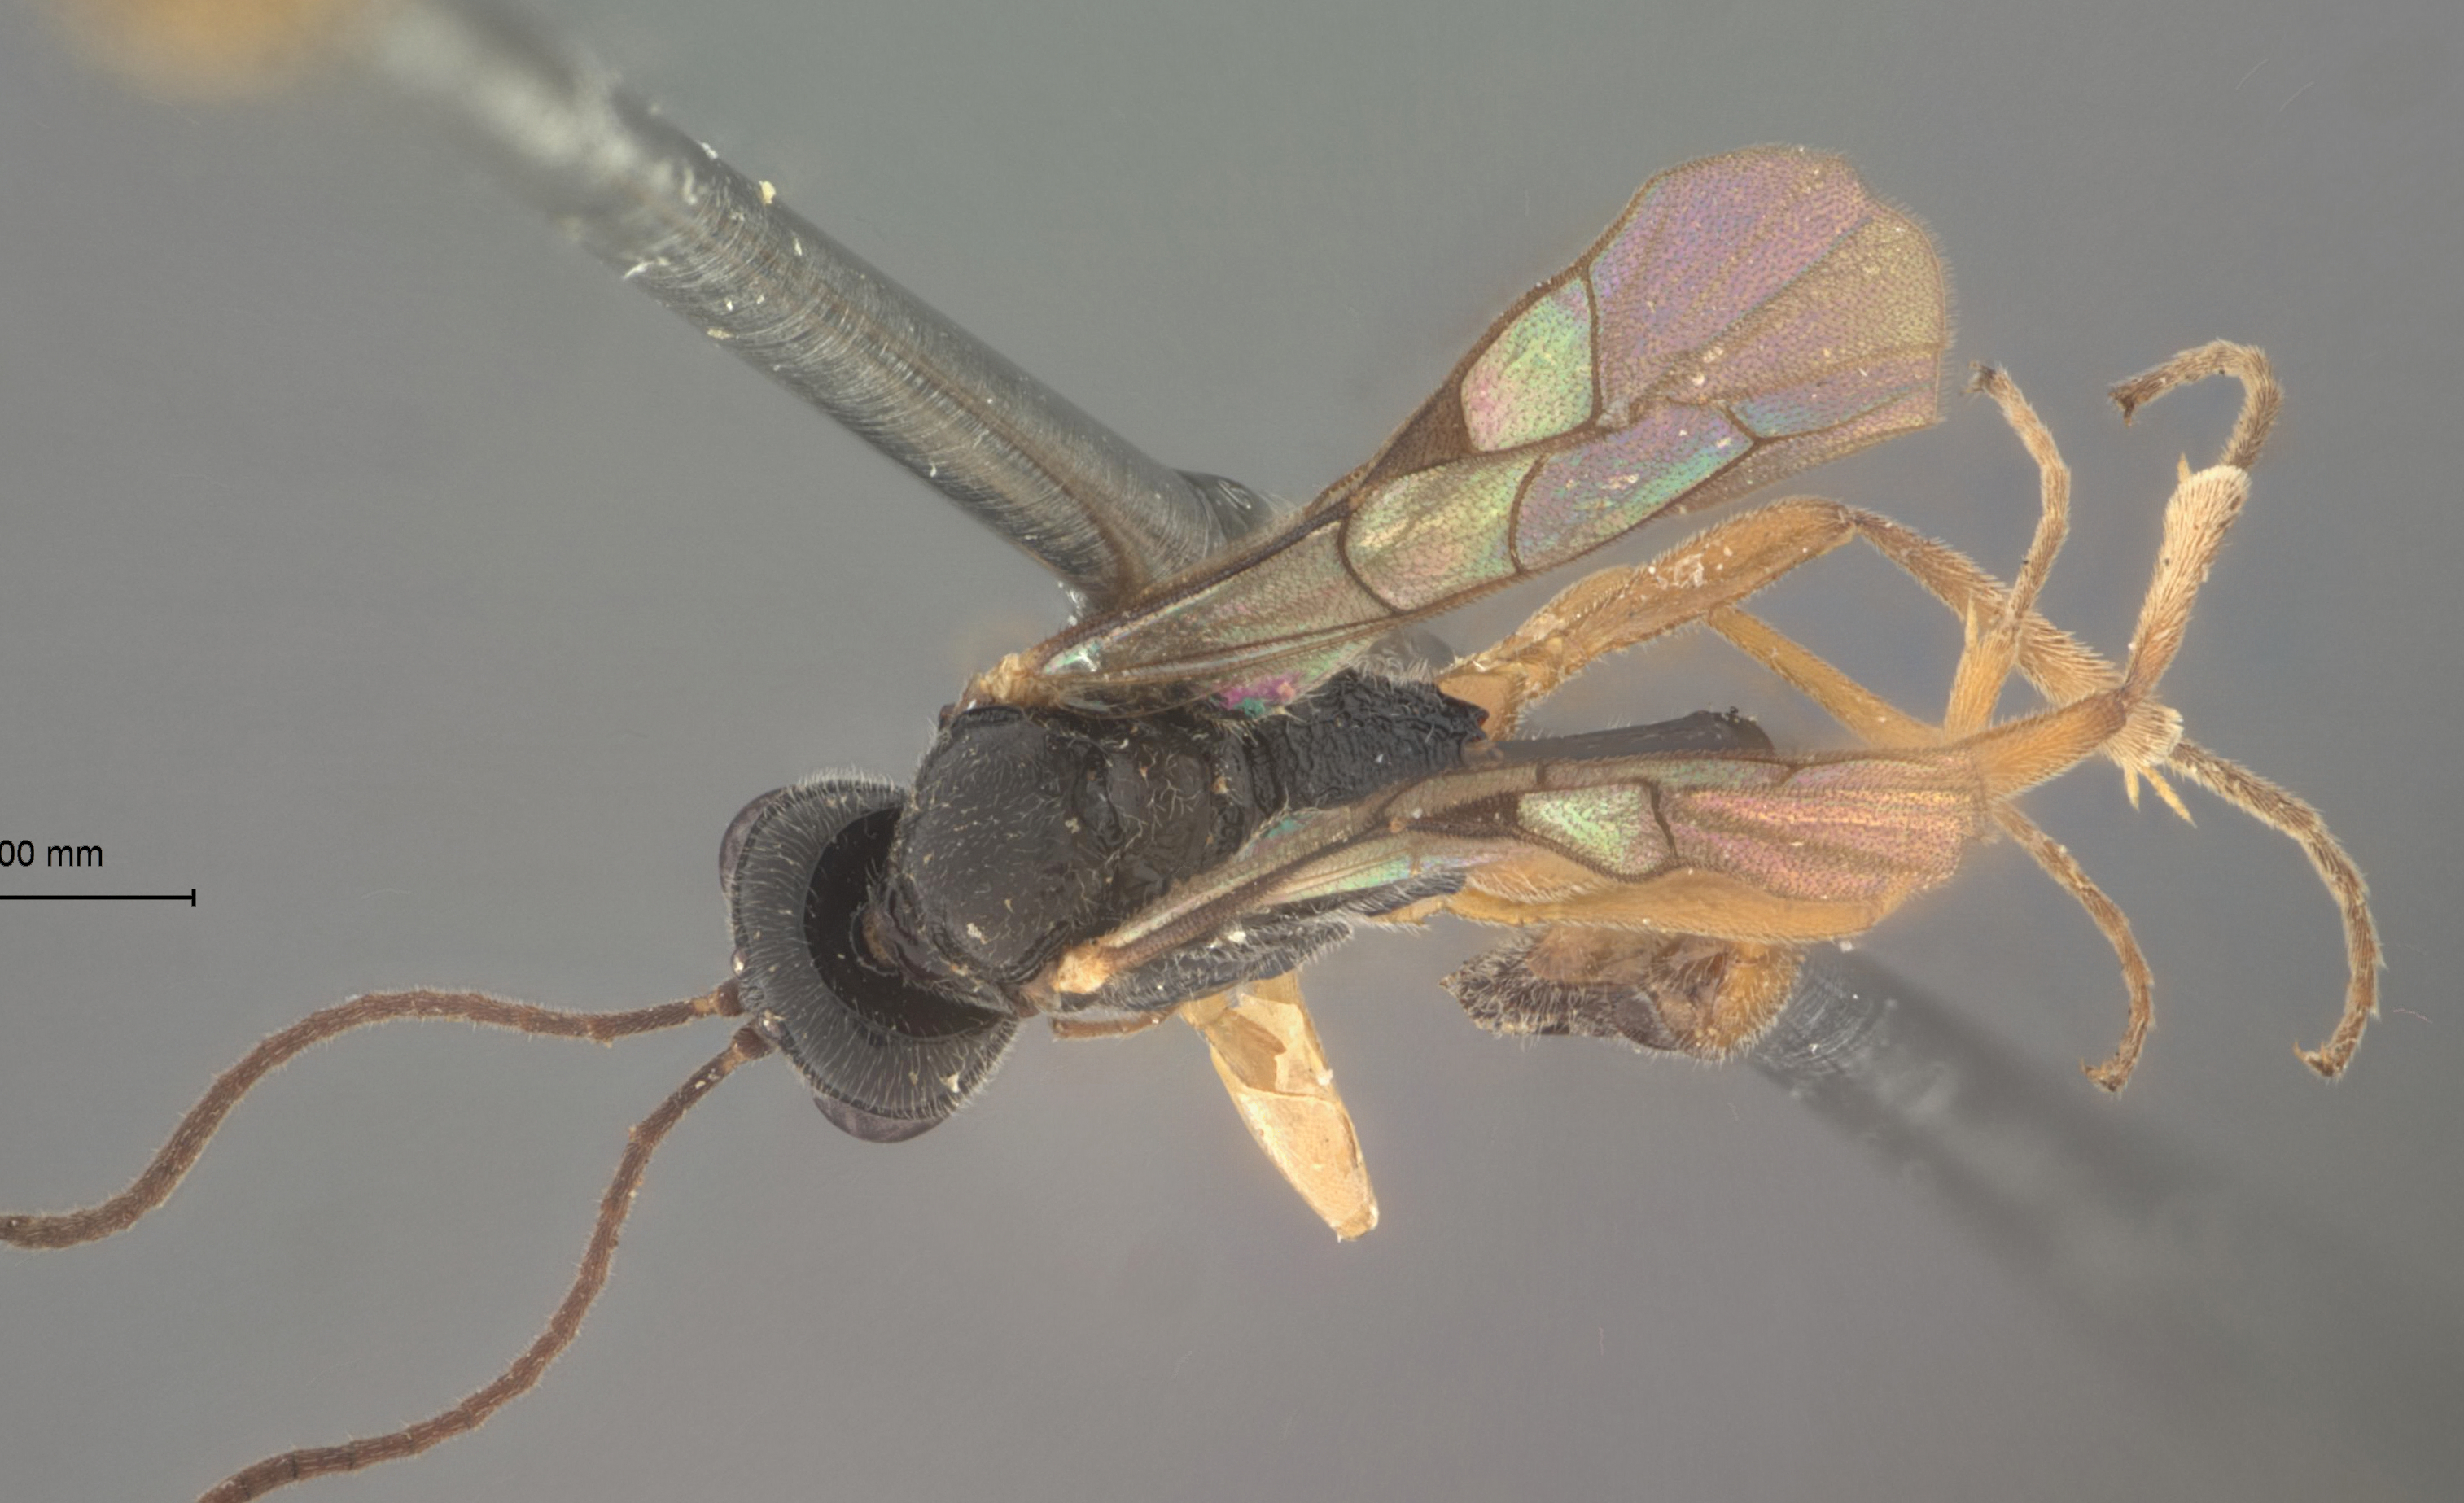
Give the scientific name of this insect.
Atractodes sepedontis
